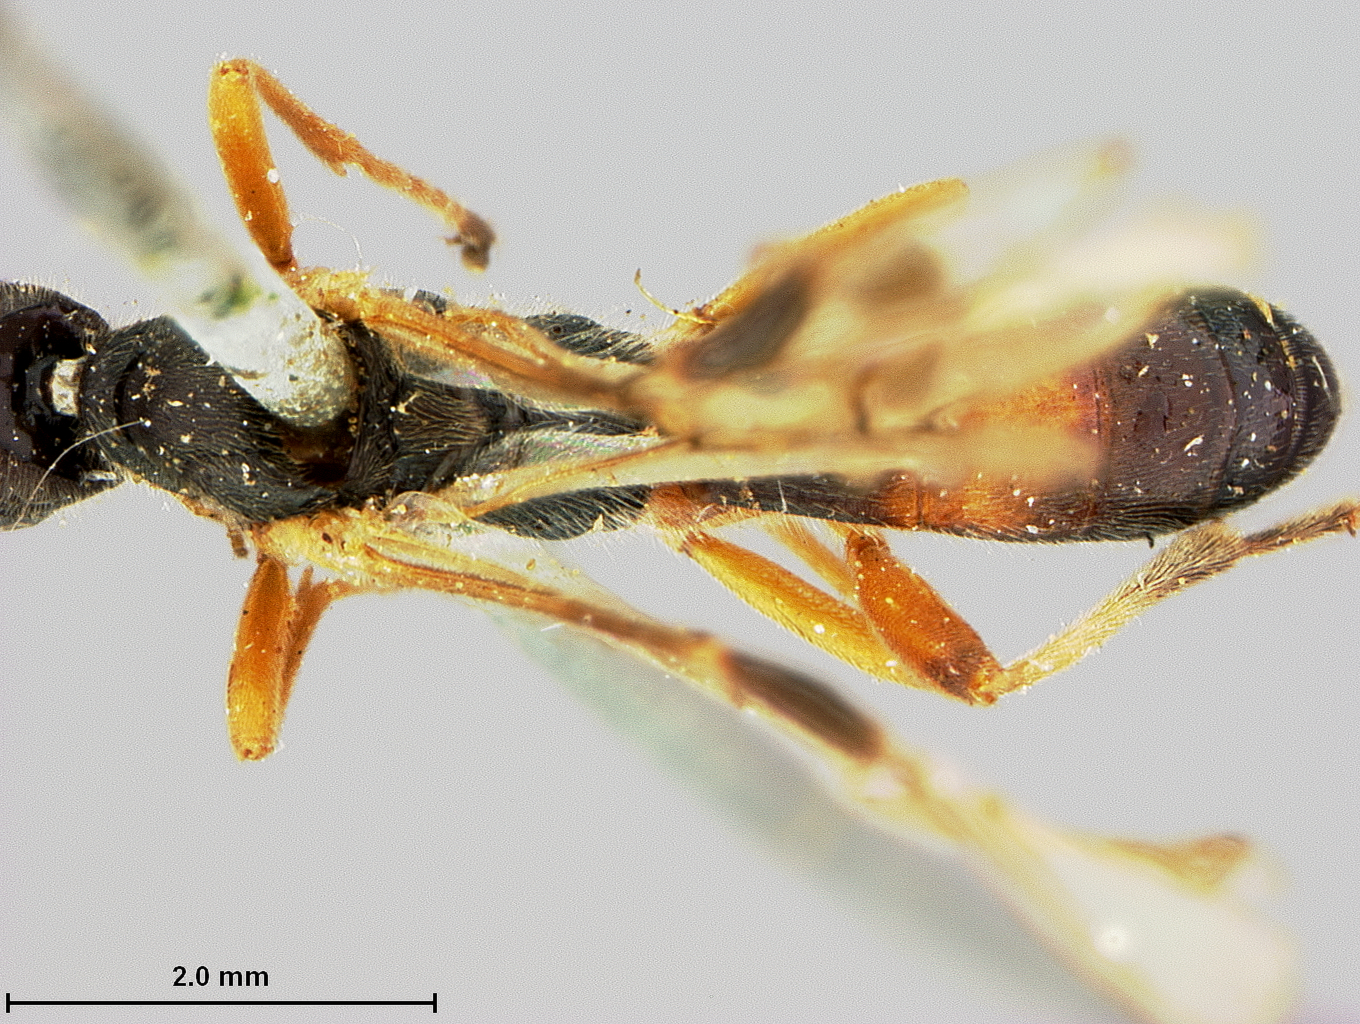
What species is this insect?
Rogas harrimani
